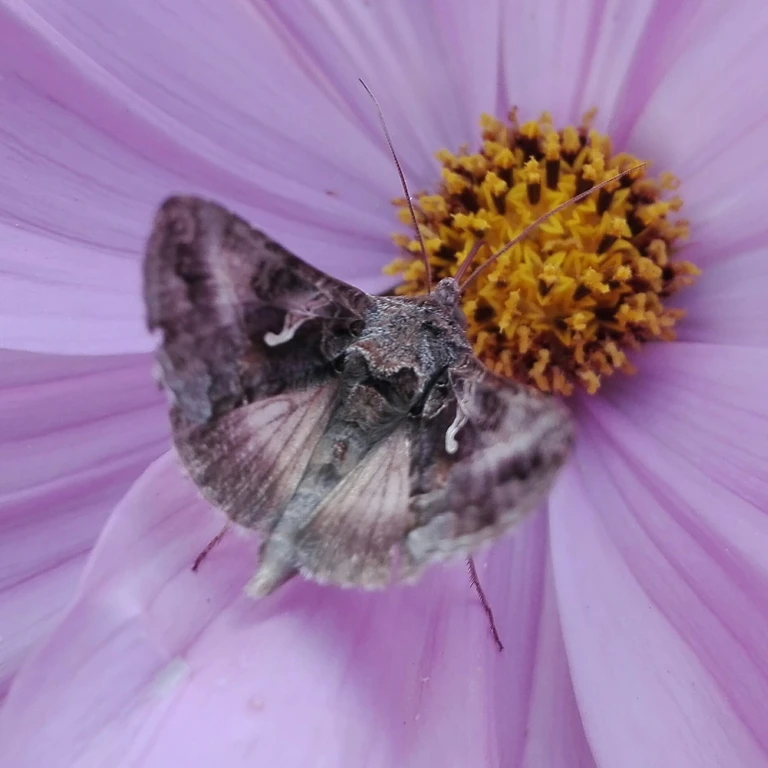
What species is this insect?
Autographa gamma
